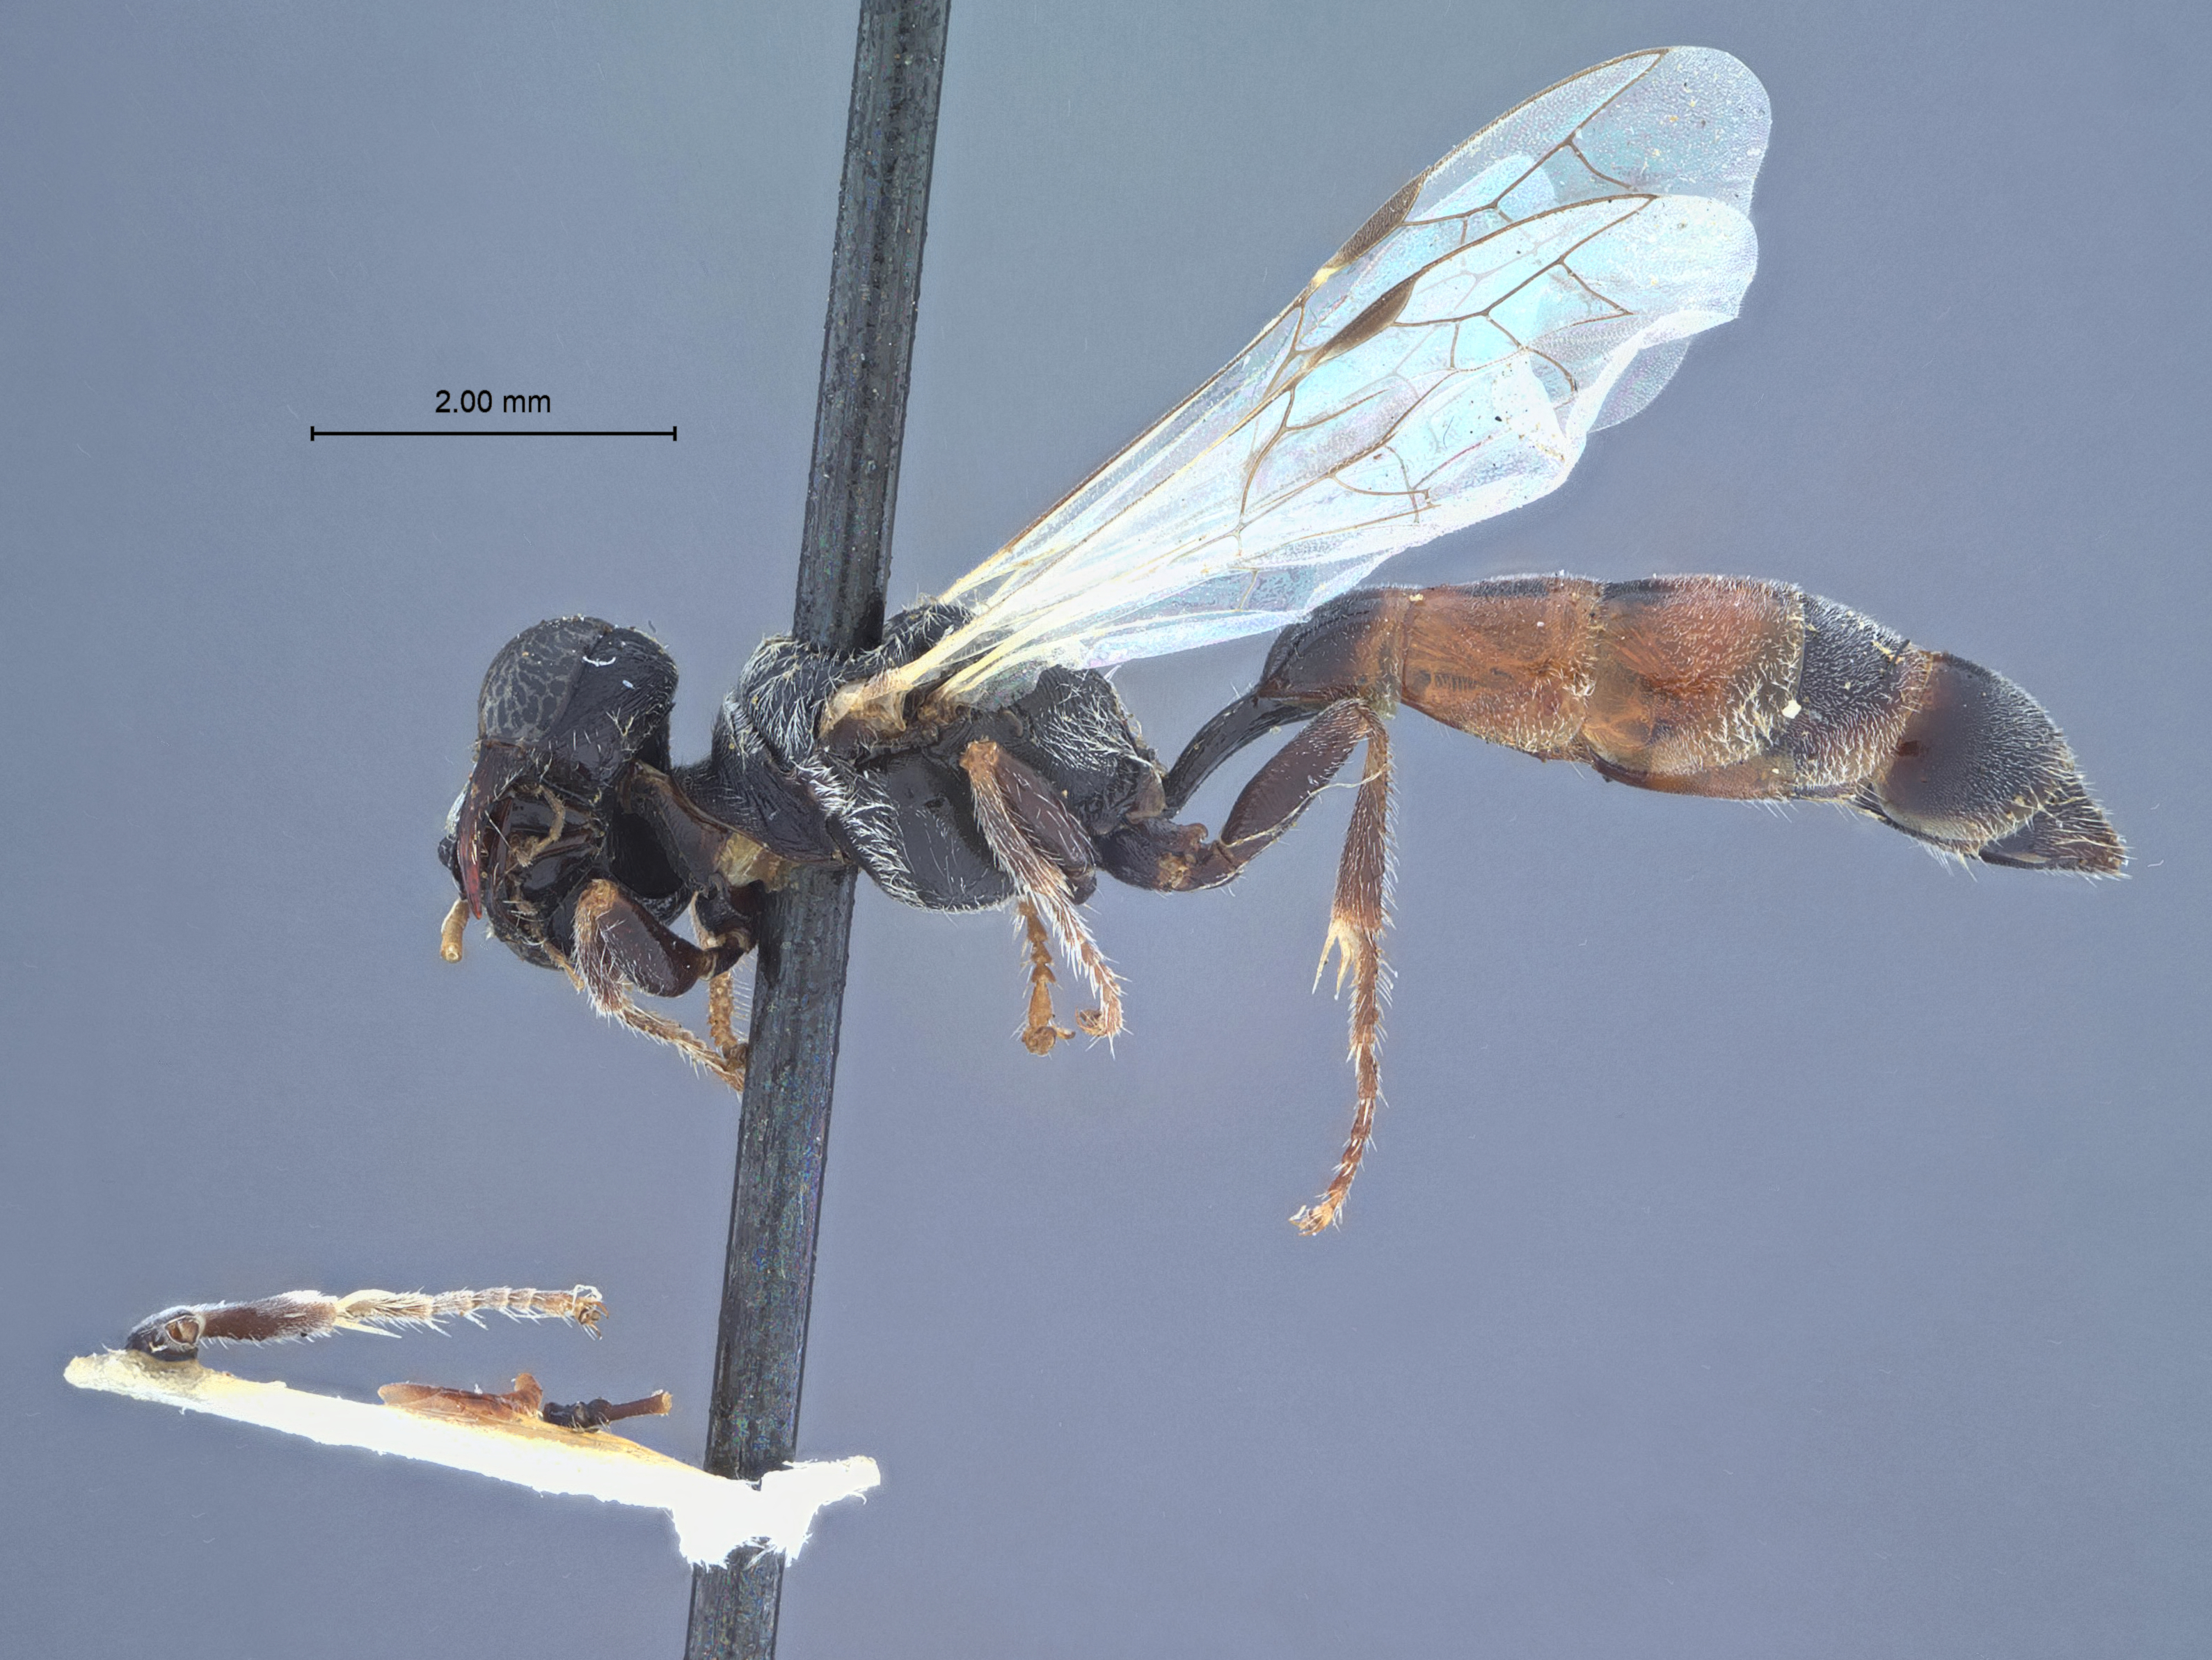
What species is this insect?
Mimesa coquilletti
